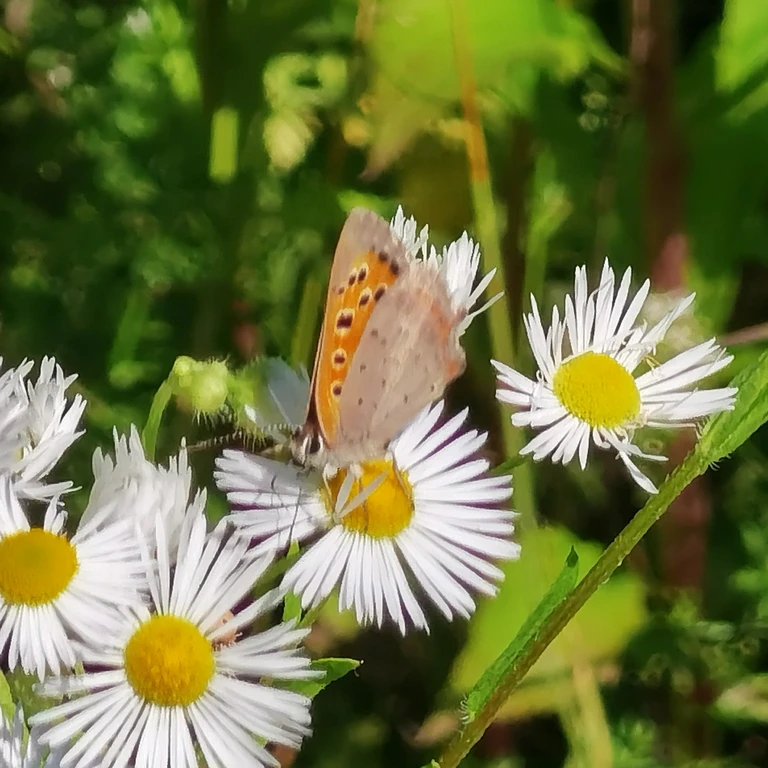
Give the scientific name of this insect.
Lycaena phlaeas
